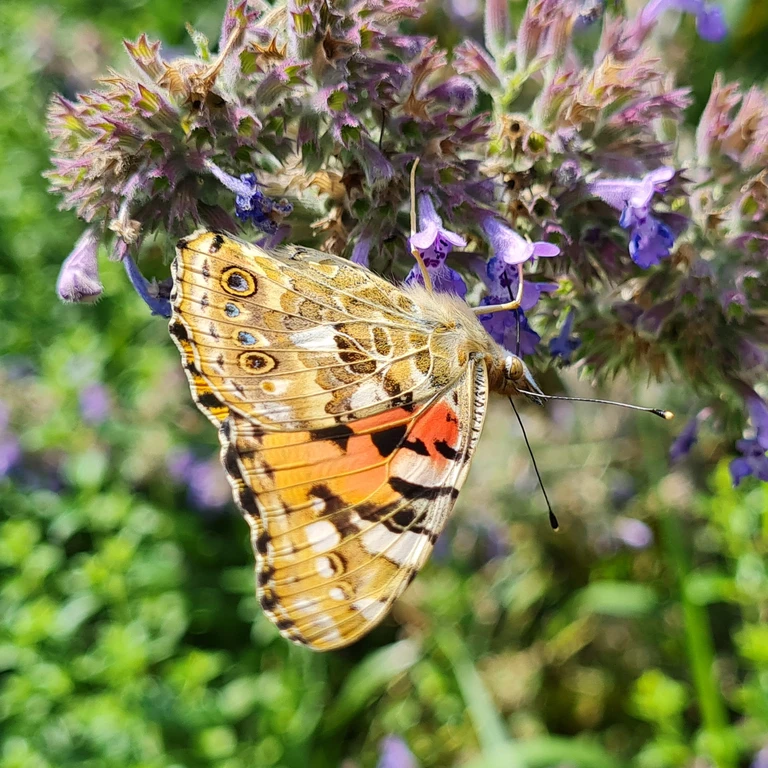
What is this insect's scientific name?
Vanessa cardui
